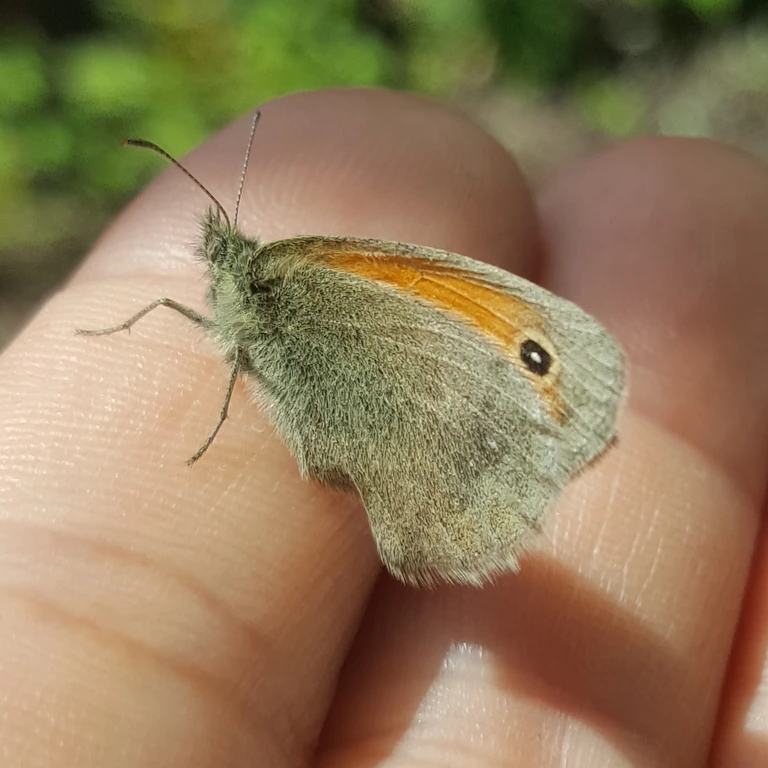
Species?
Coenonympha pamphilus
